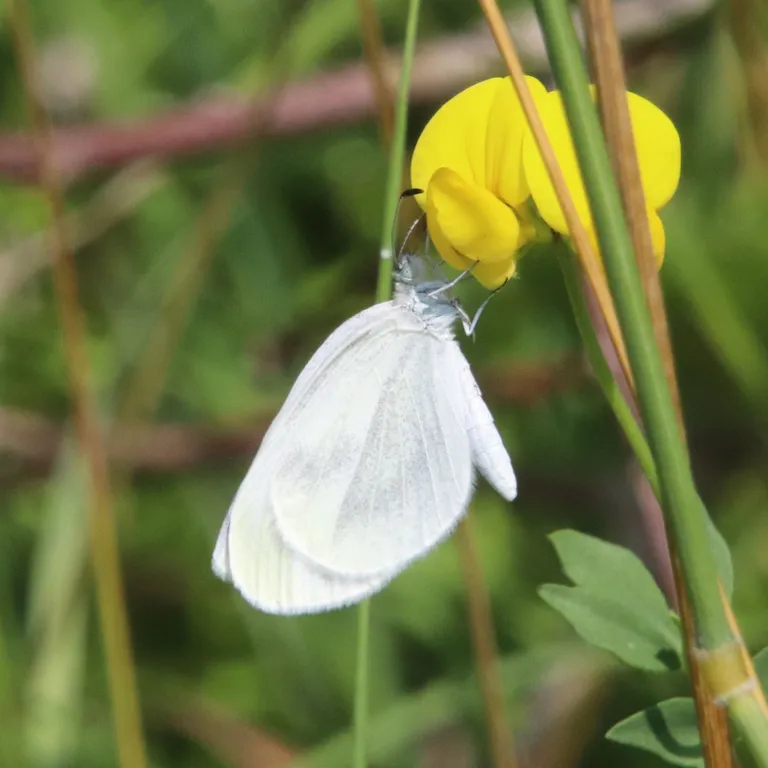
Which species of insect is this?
Leptidea sinapis/juvernica
